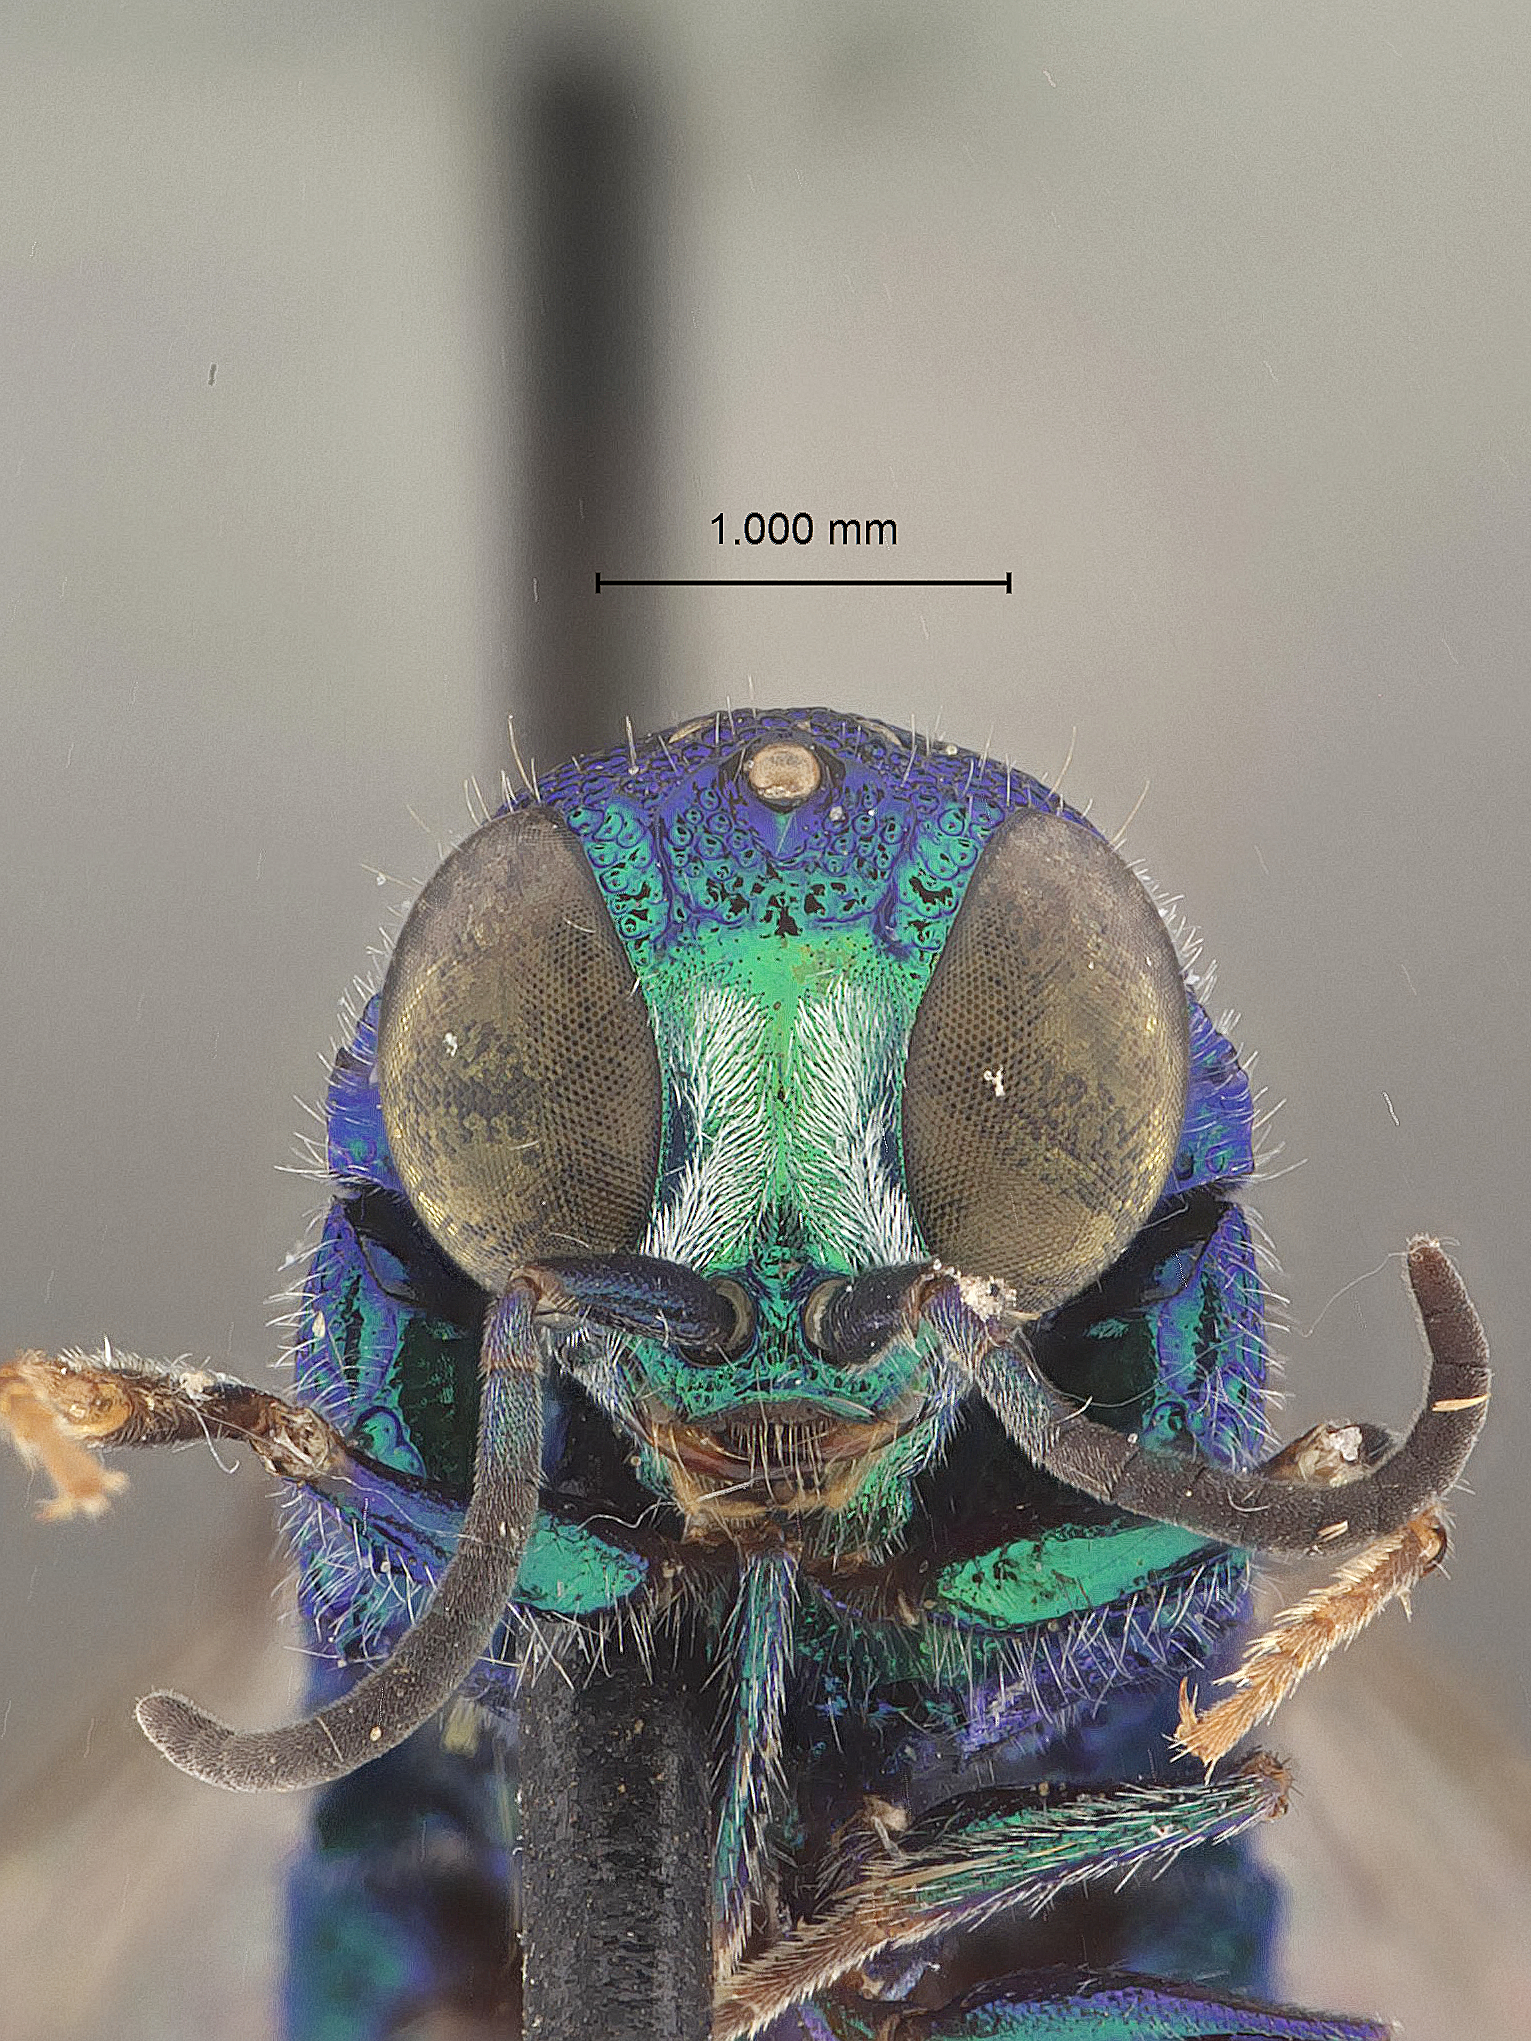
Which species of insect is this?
Ipsiura venezuelana
